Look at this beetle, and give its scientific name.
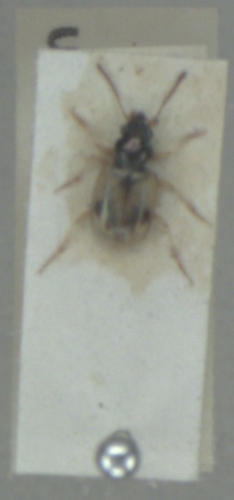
Bembidion pallidipenne
